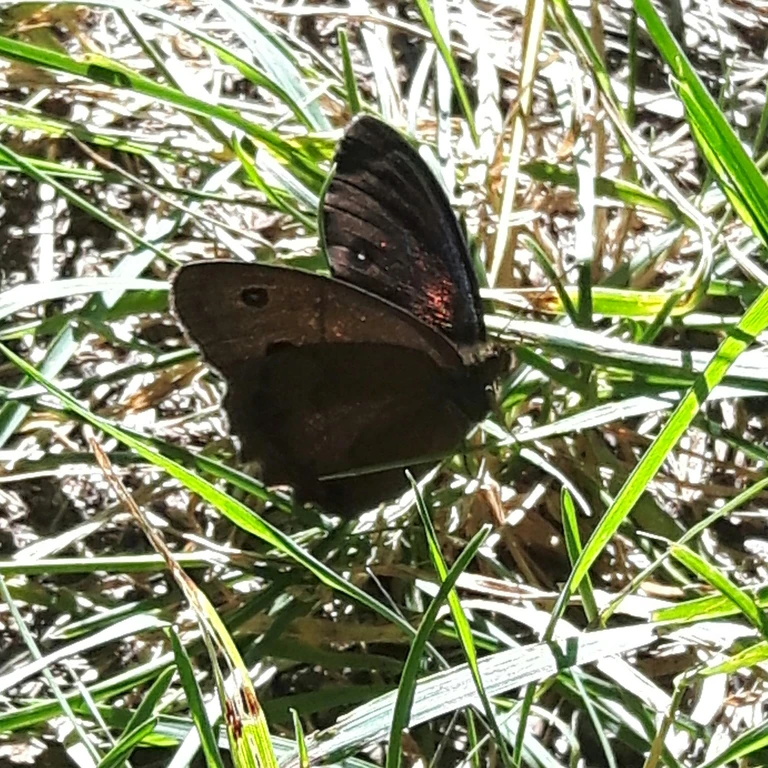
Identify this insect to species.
Minois dryas
